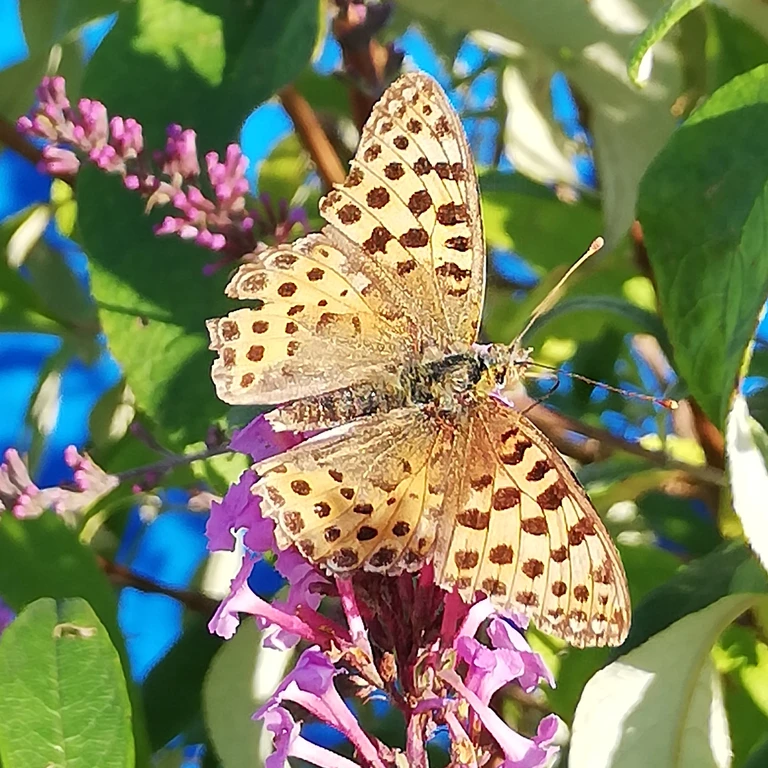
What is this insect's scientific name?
Issoria lathonia
